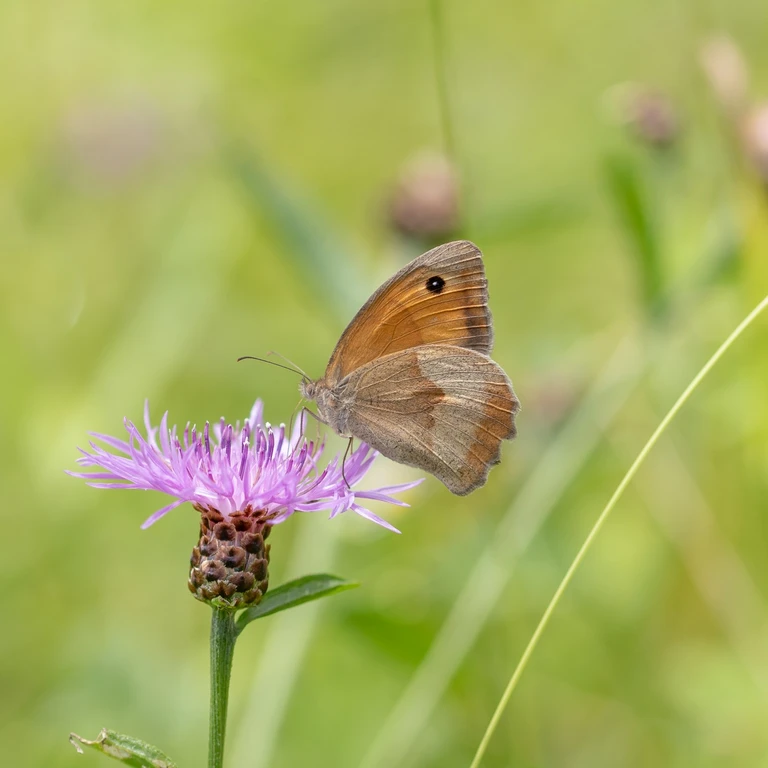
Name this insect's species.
Maniola jurtina
